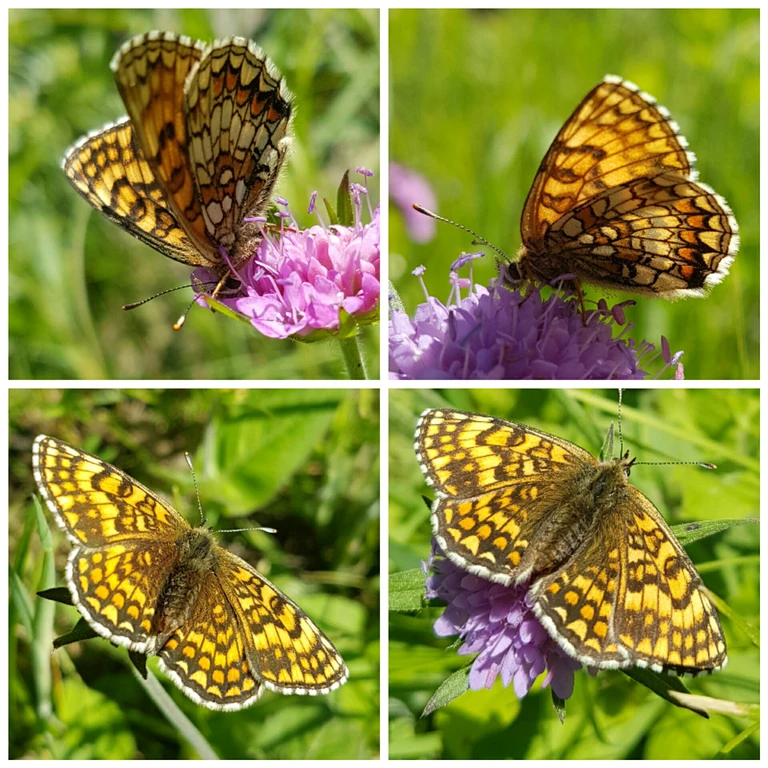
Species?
Melitaea athalia
